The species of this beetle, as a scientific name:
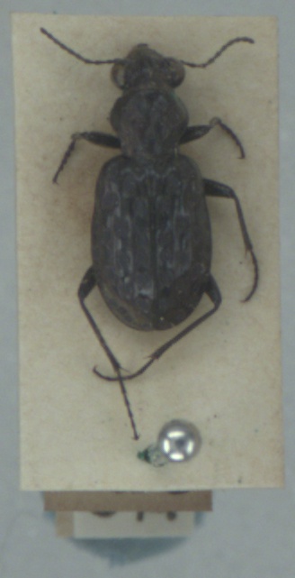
Elaphrus uliginosus
